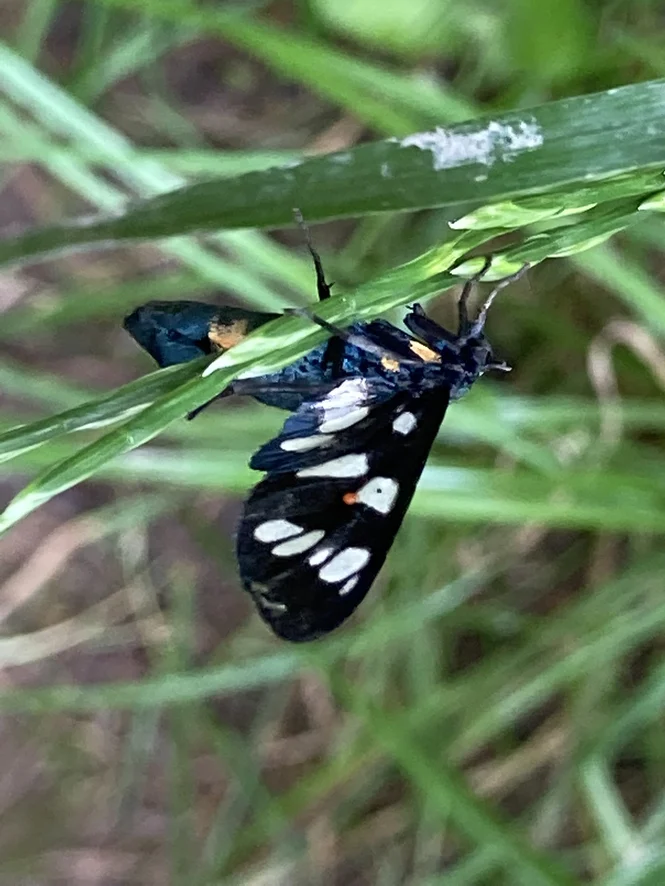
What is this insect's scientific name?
Amata phegea
